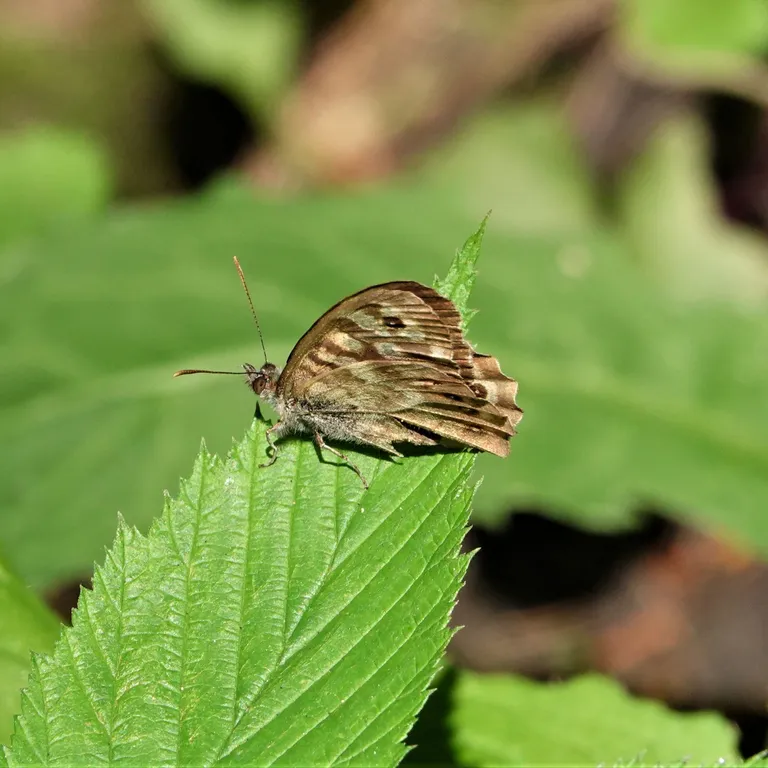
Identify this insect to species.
Pararge aegeria
